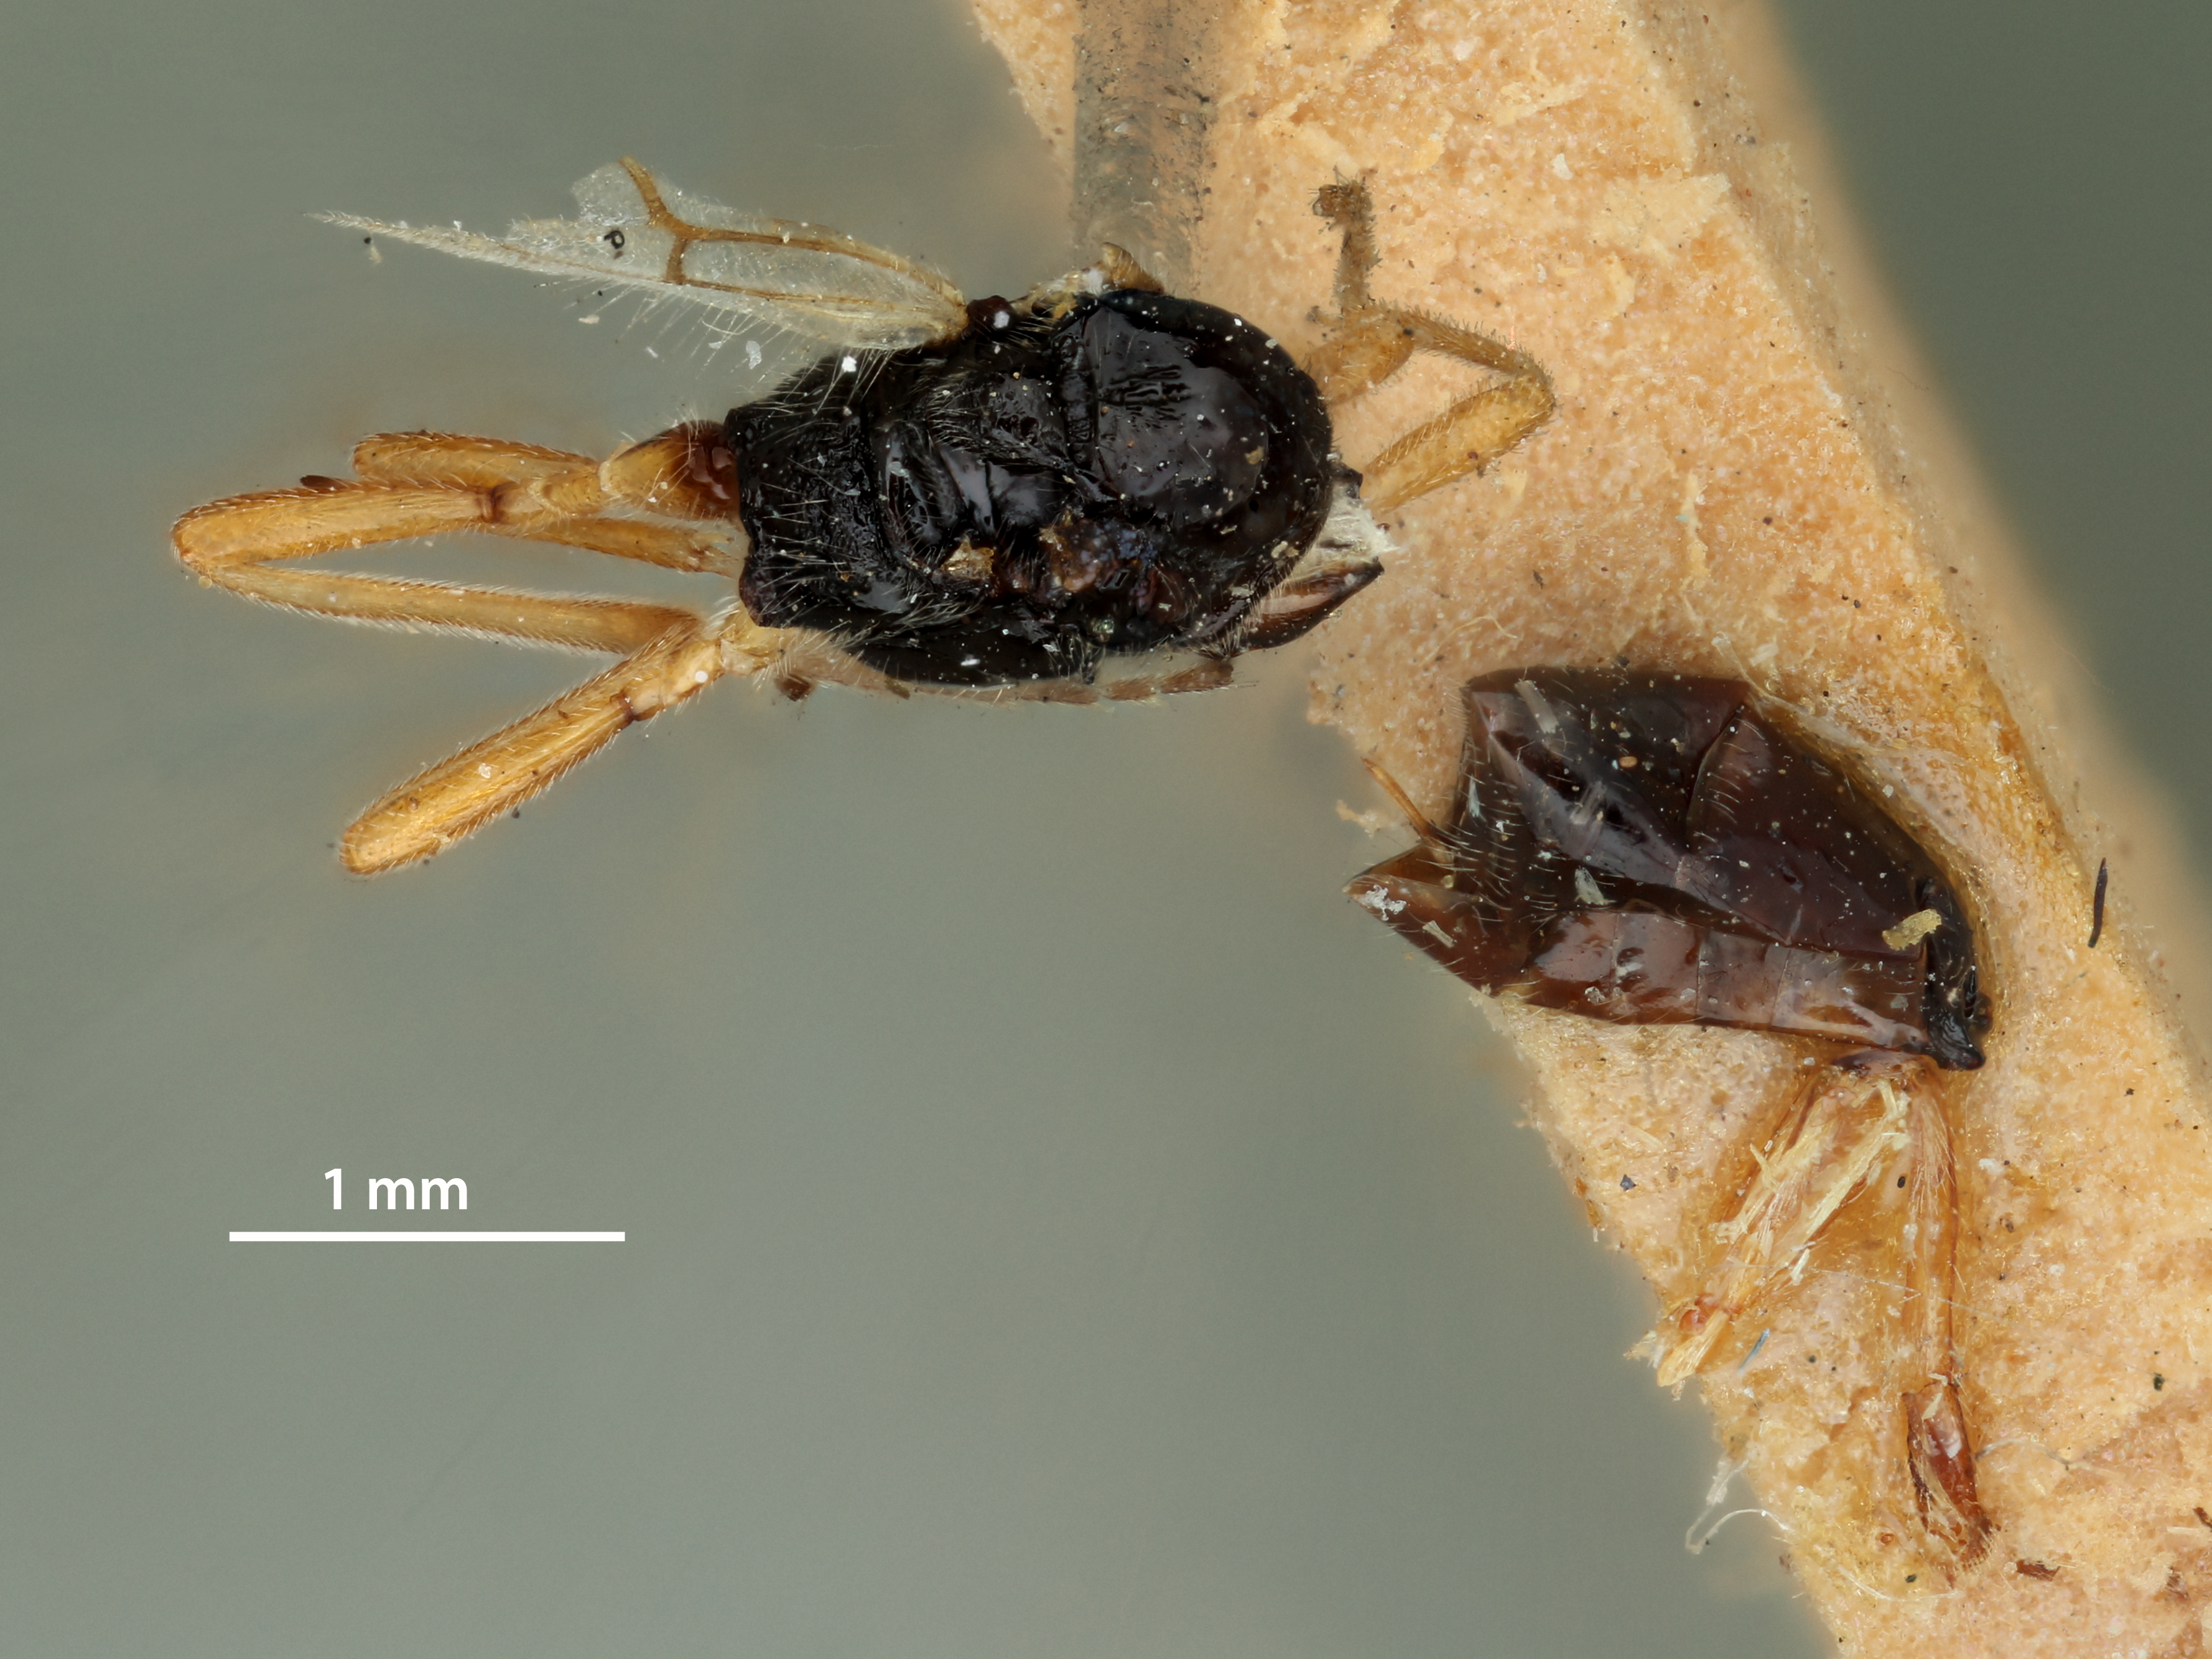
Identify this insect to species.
Desmiostoma kukakense
